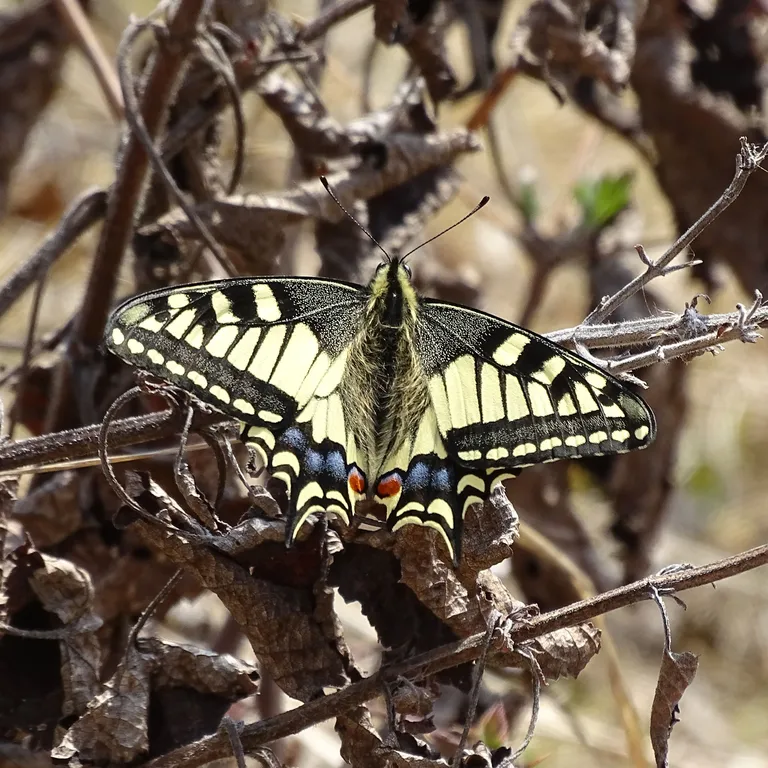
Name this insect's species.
Papilio machaon
